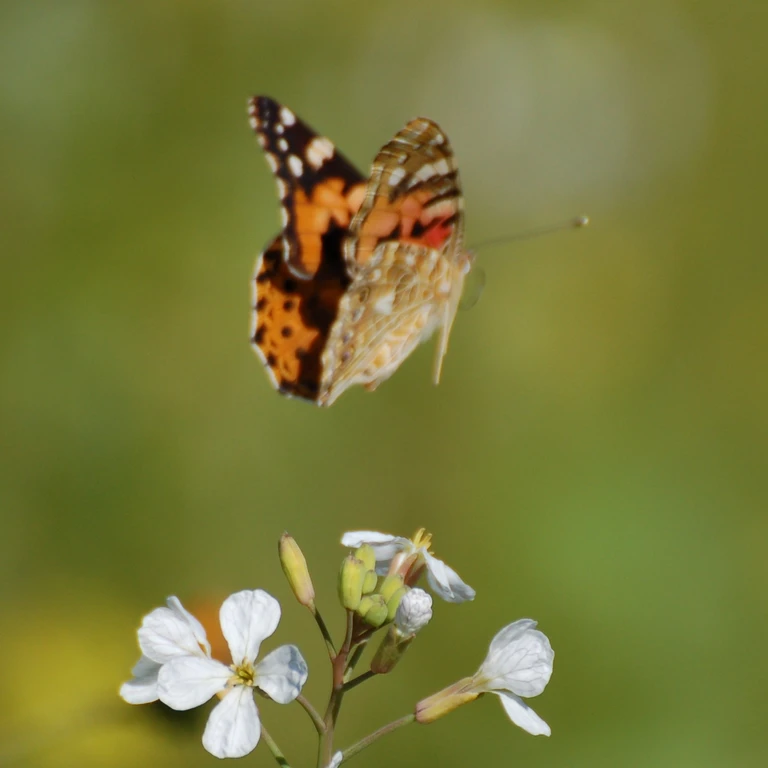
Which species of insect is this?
Vanessa cardui
